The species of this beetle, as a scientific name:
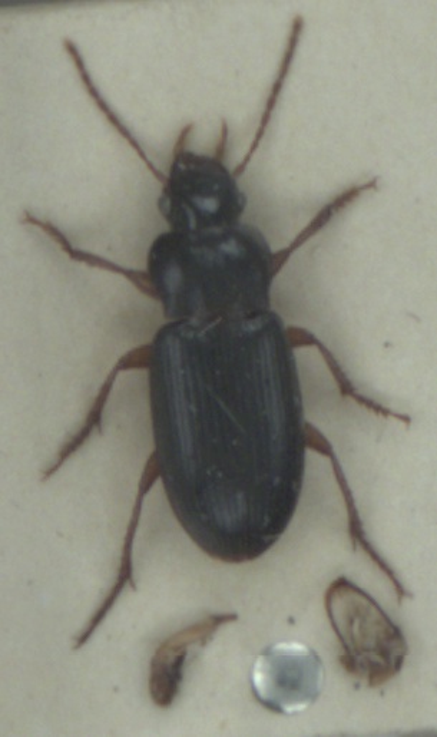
Ophonus rufibarbis
